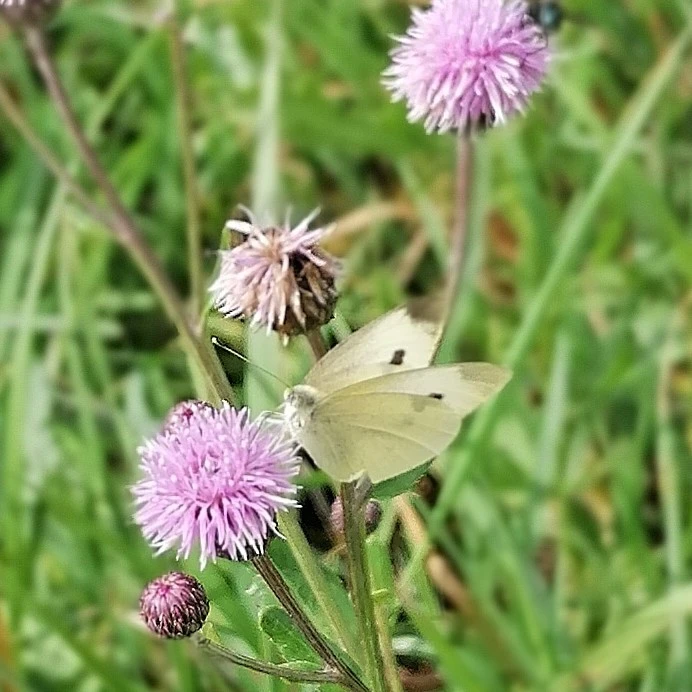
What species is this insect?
Pieris rapae
